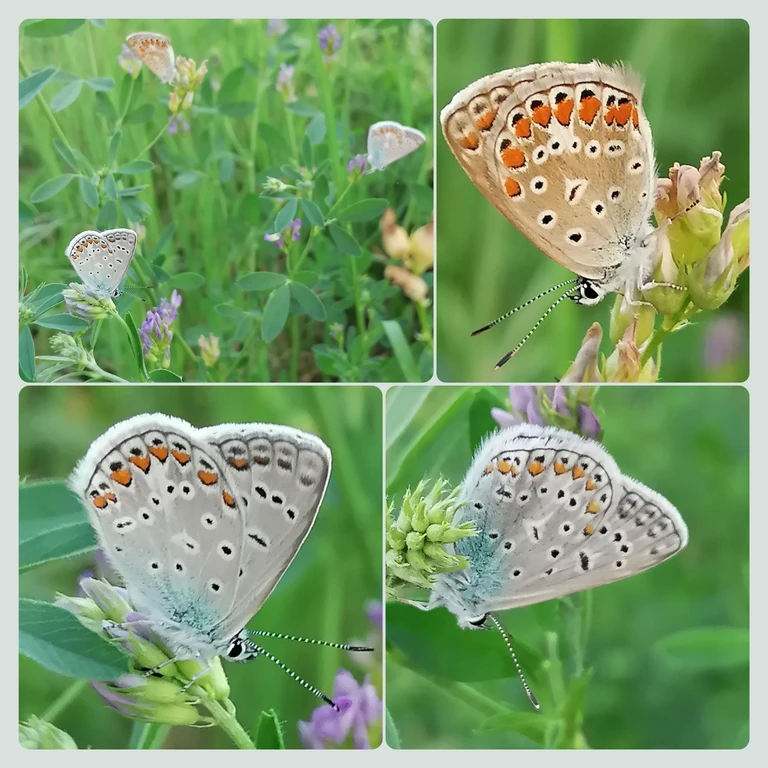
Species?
Polyommatus icarus
